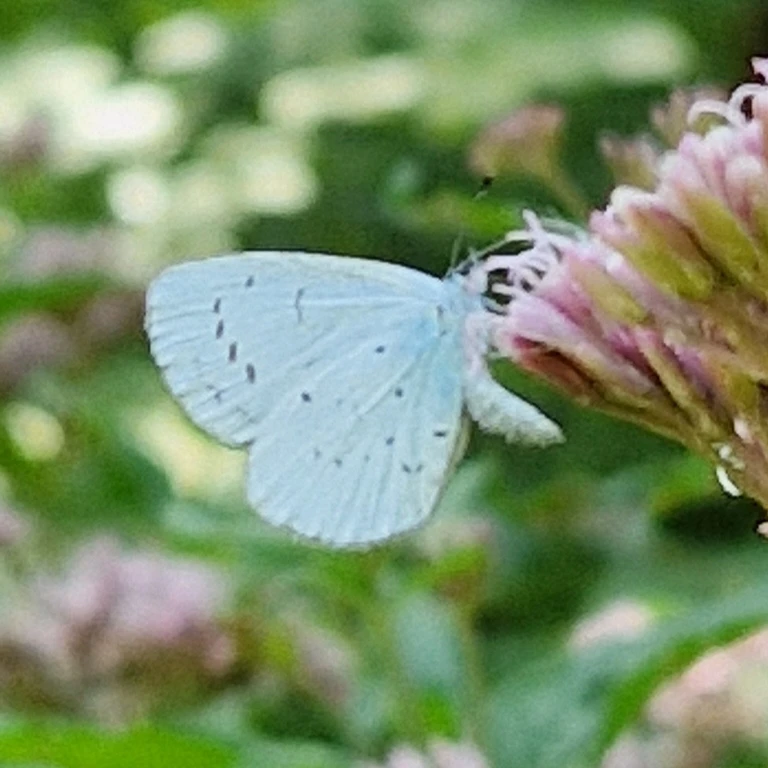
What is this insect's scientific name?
Celastrina argiolus
